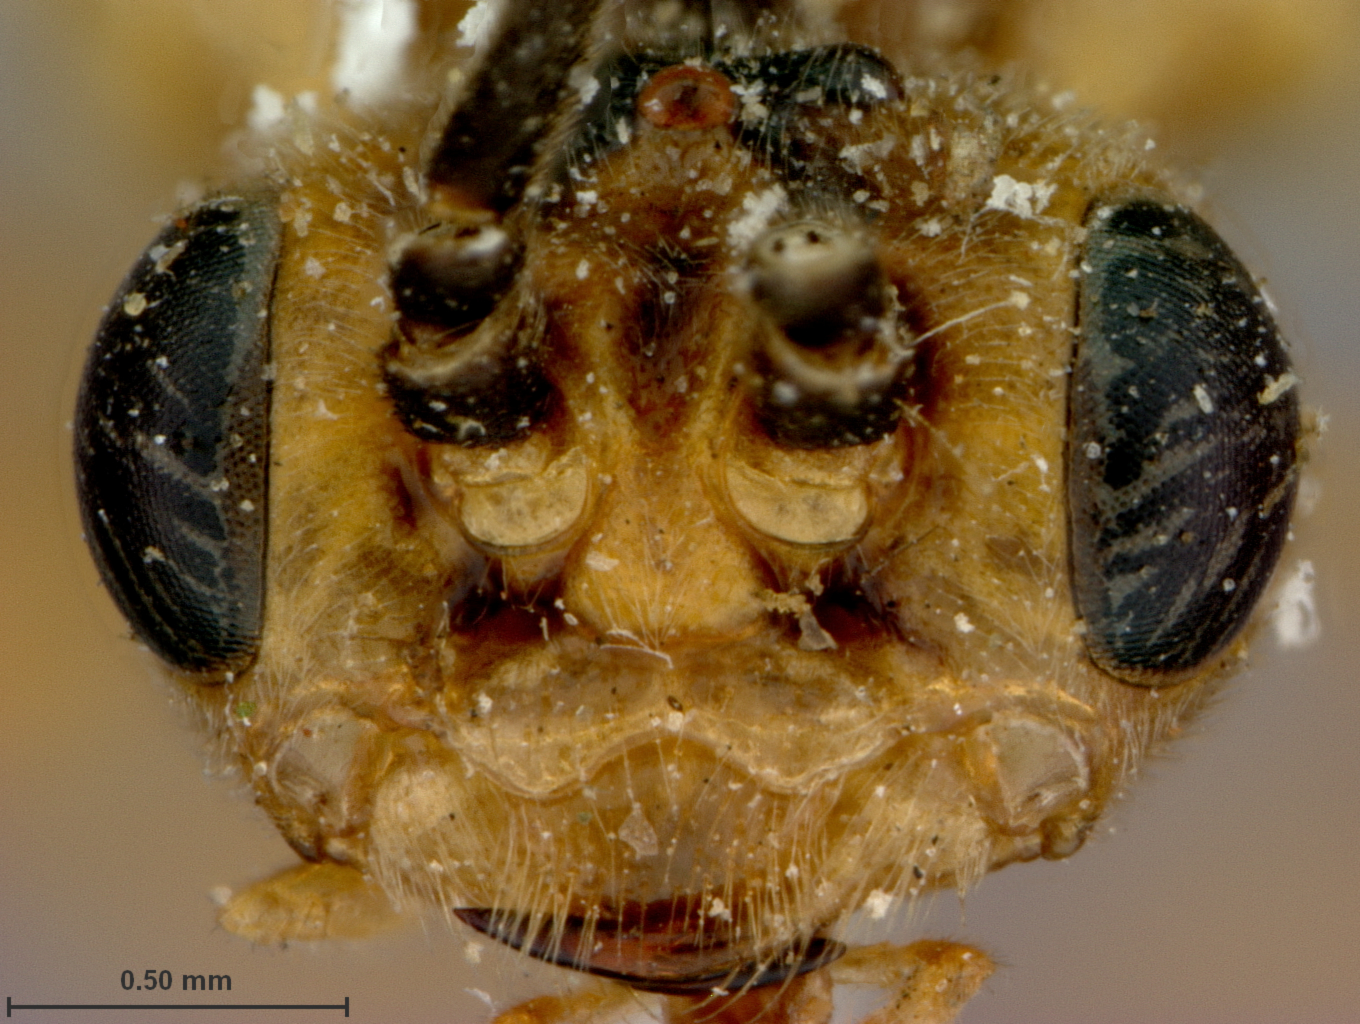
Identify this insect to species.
Amauronematus coquilletti
